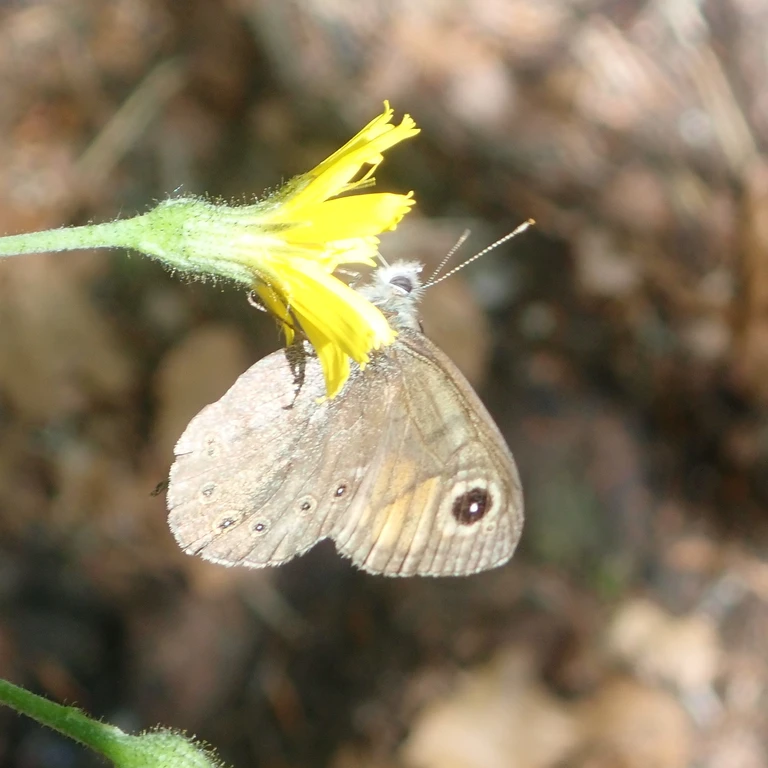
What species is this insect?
Lasiommata maera (also Pararge maera)
